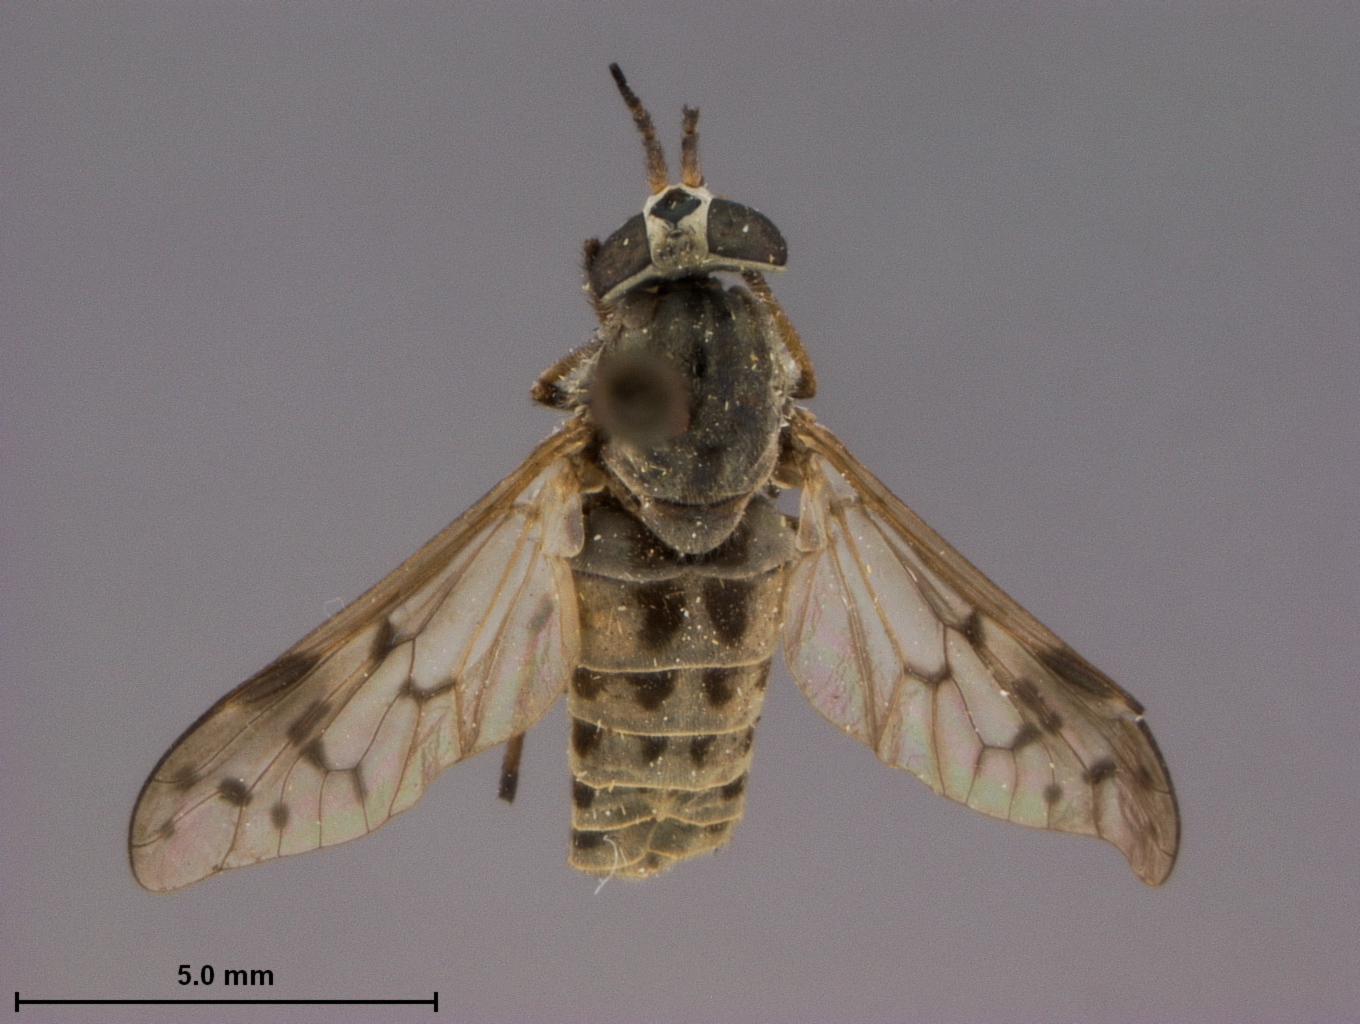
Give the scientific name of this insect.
Silvius gibsoni
